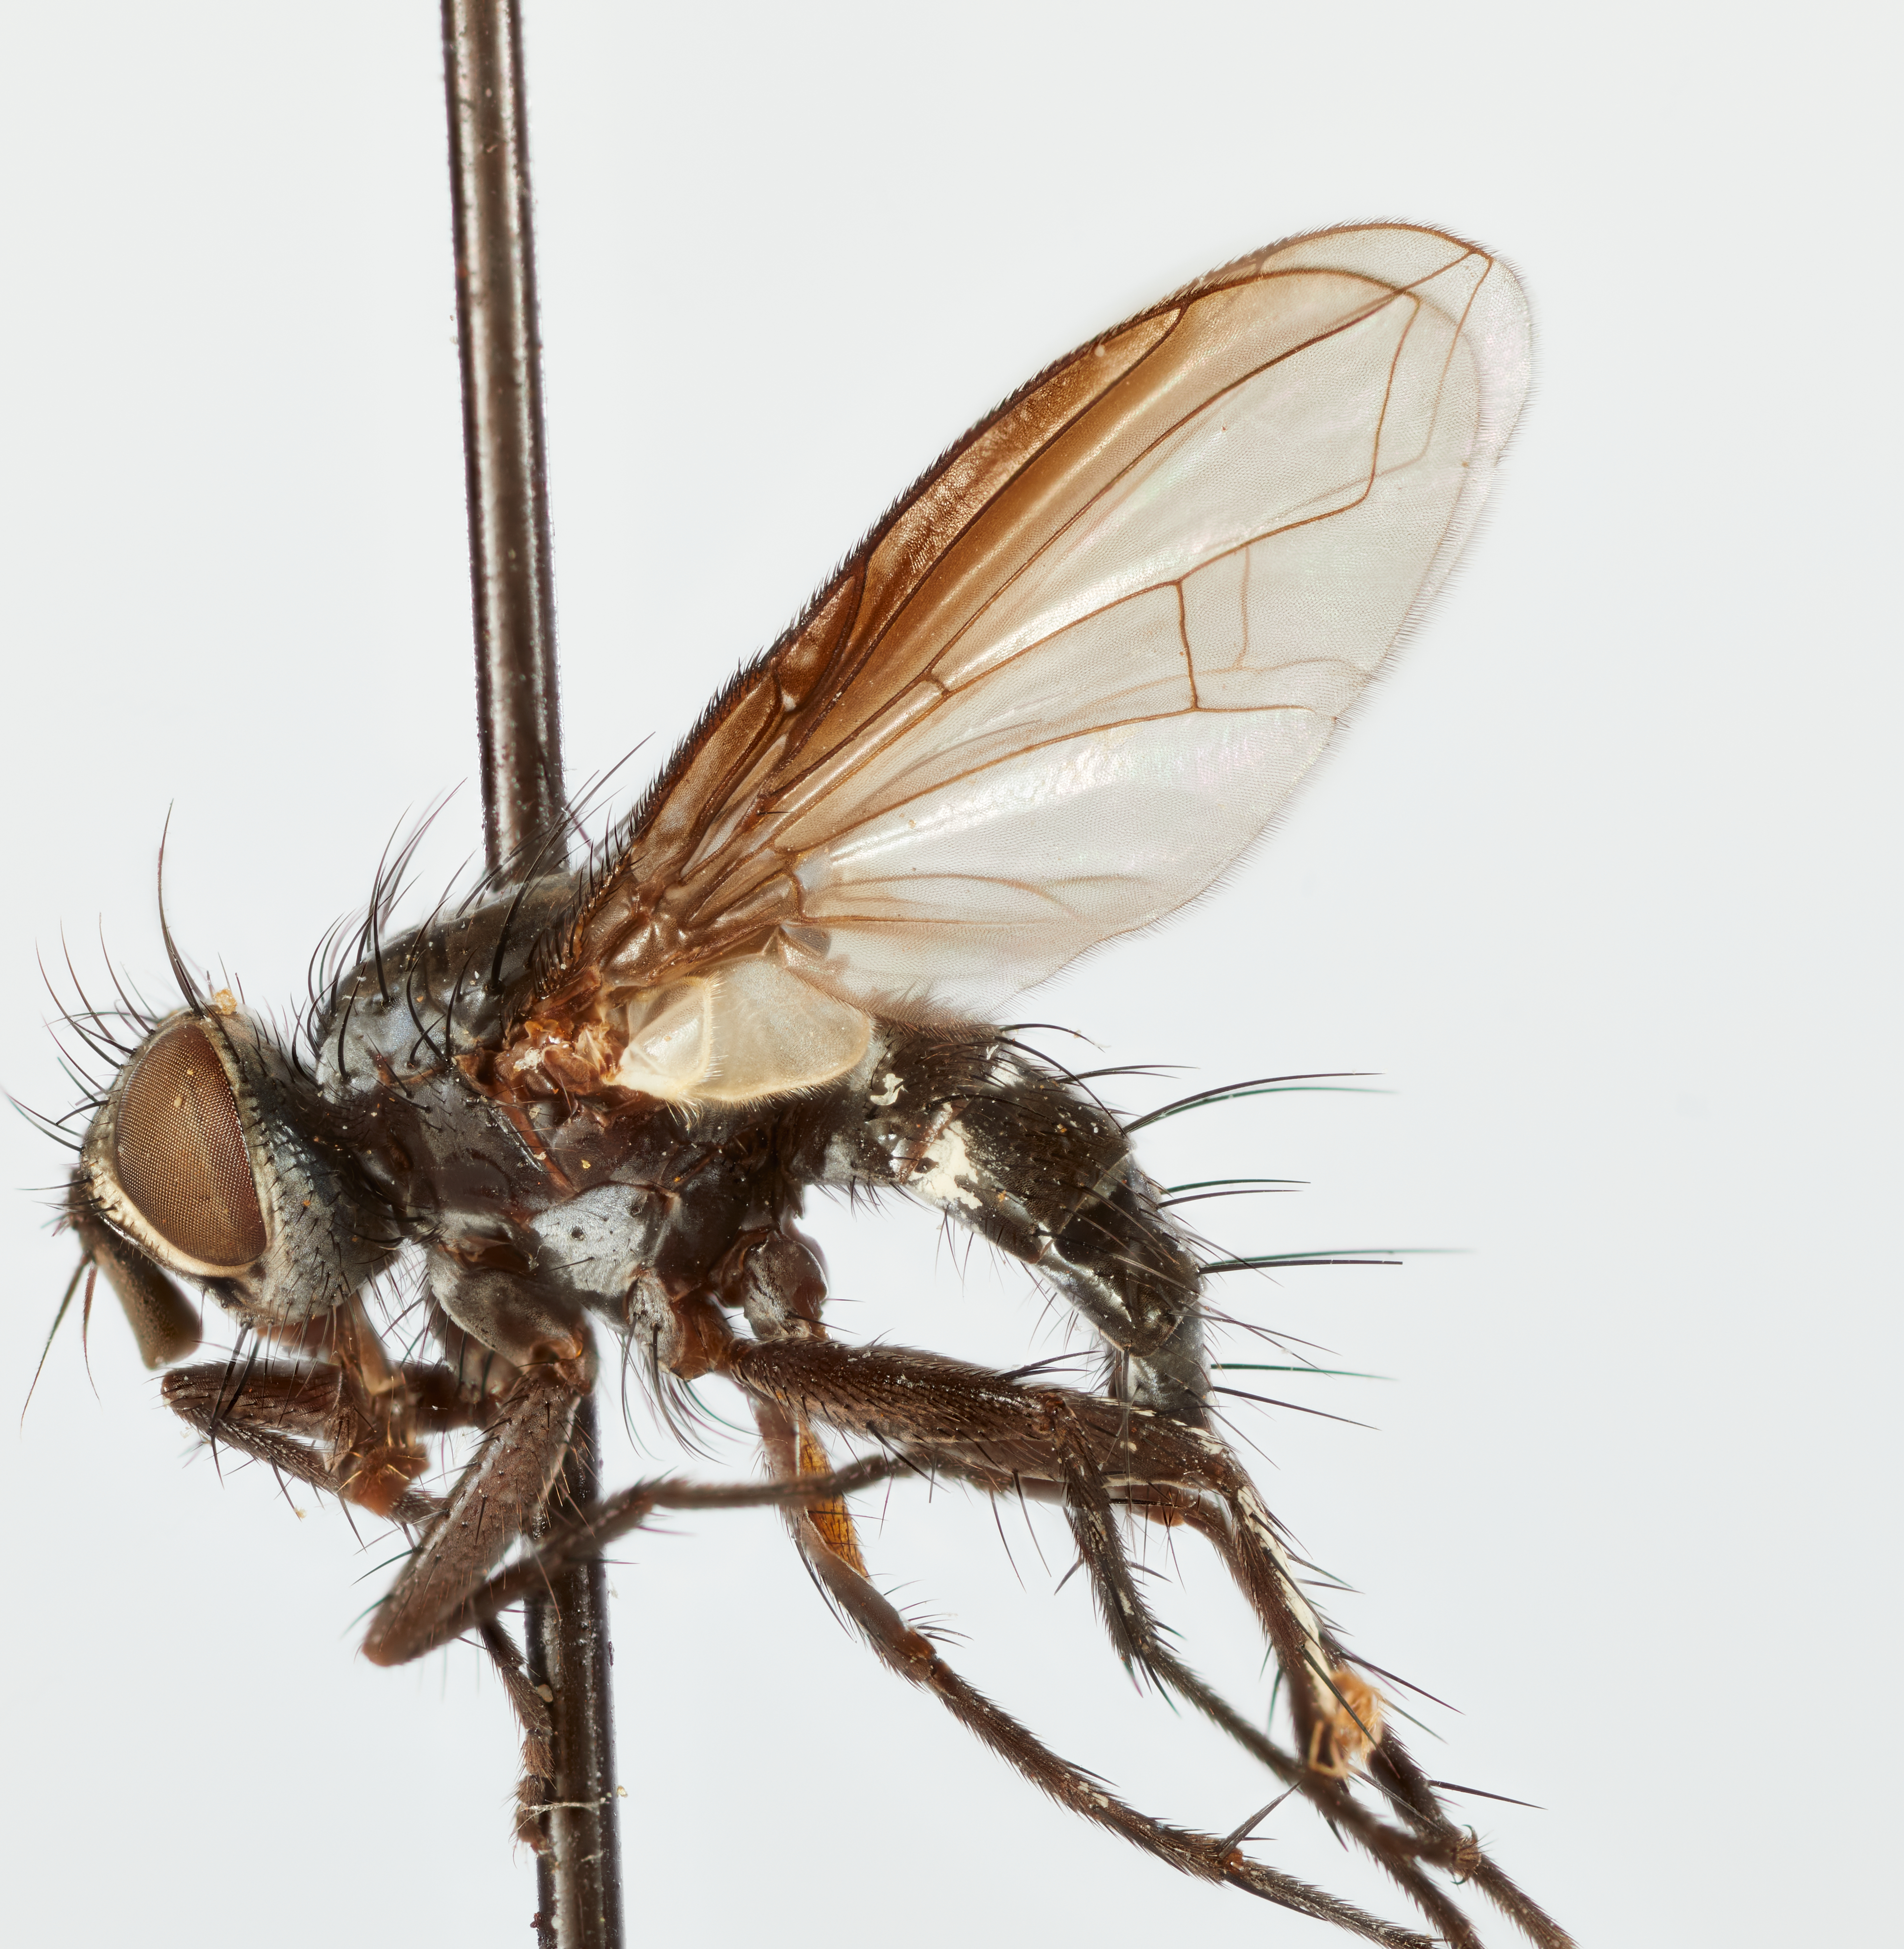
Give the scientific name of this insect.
Melanorlopteryx costalis
